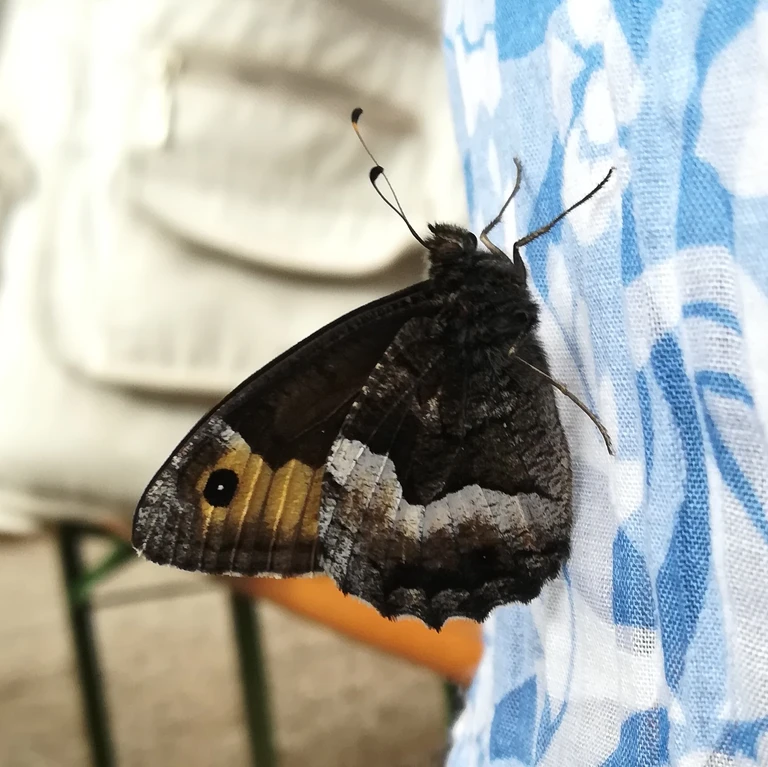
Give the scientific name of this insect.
Hipparchia alcyone
